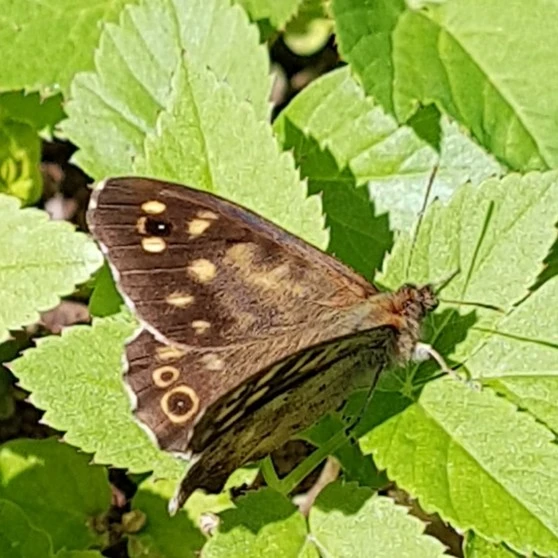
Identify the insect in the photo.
Pararge aegeria
